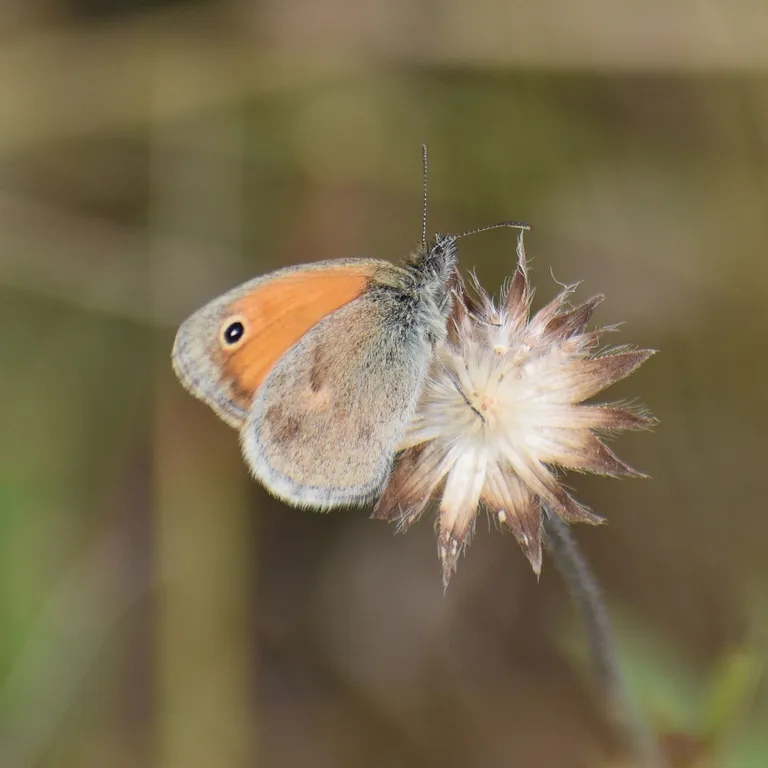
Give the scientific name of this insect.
Coenonympha pamphilus
